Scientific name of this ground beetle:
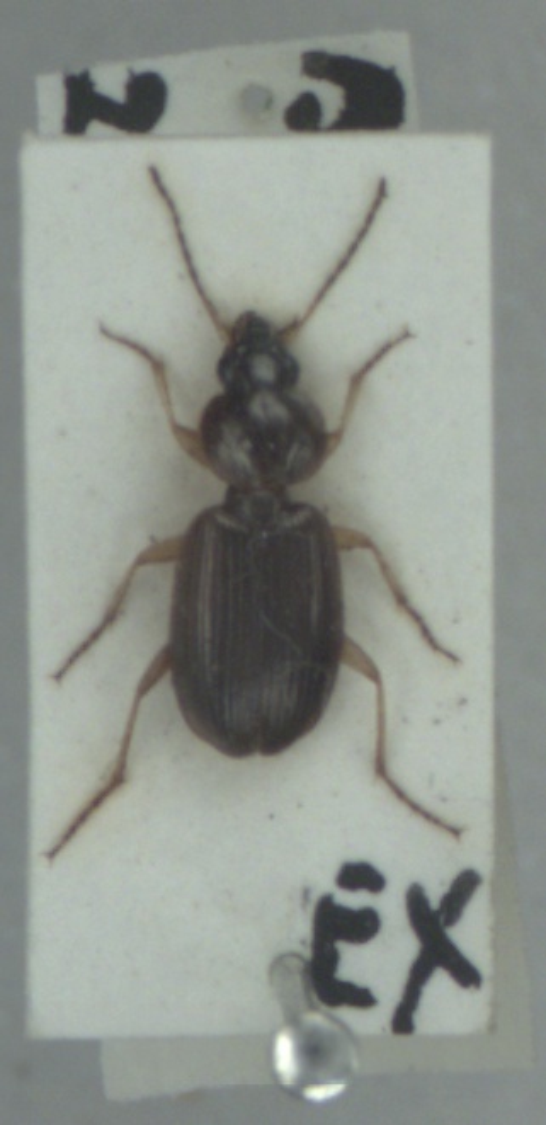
Olisthopus rotundatus
